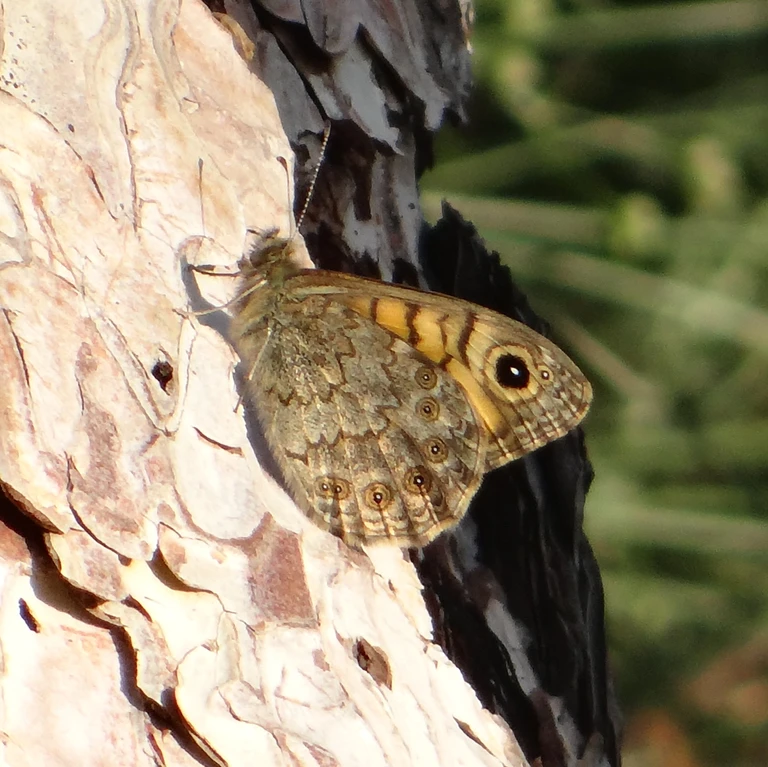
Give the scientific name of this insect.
Lasiommata megera (also Pararge megera)
